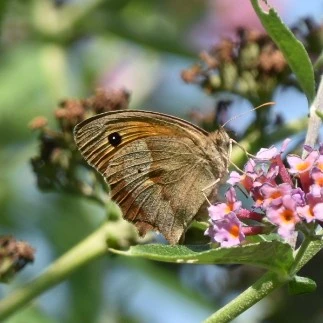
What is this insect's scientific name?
Maniola jurtina
